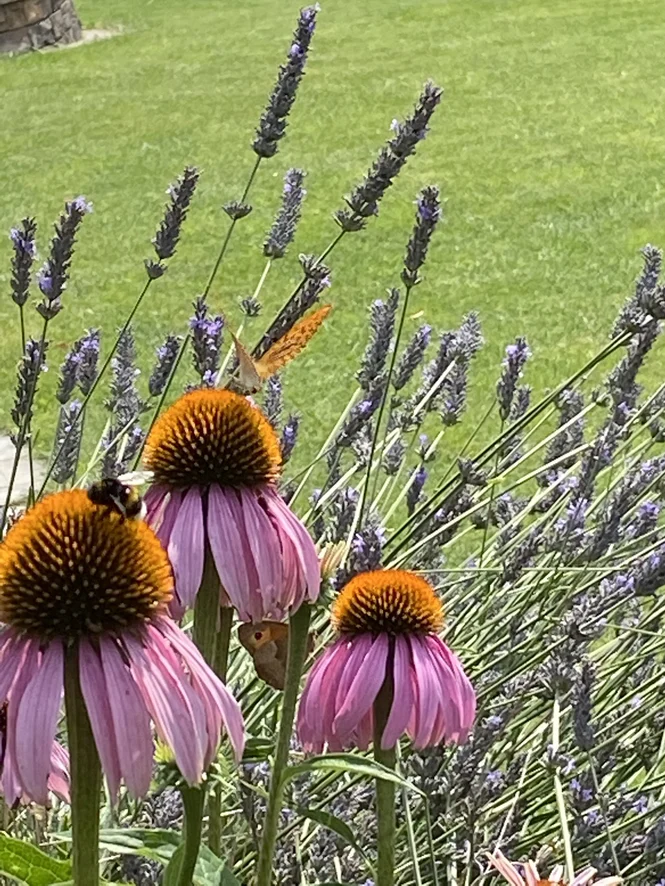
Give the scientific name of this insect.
Maniola jurtina
